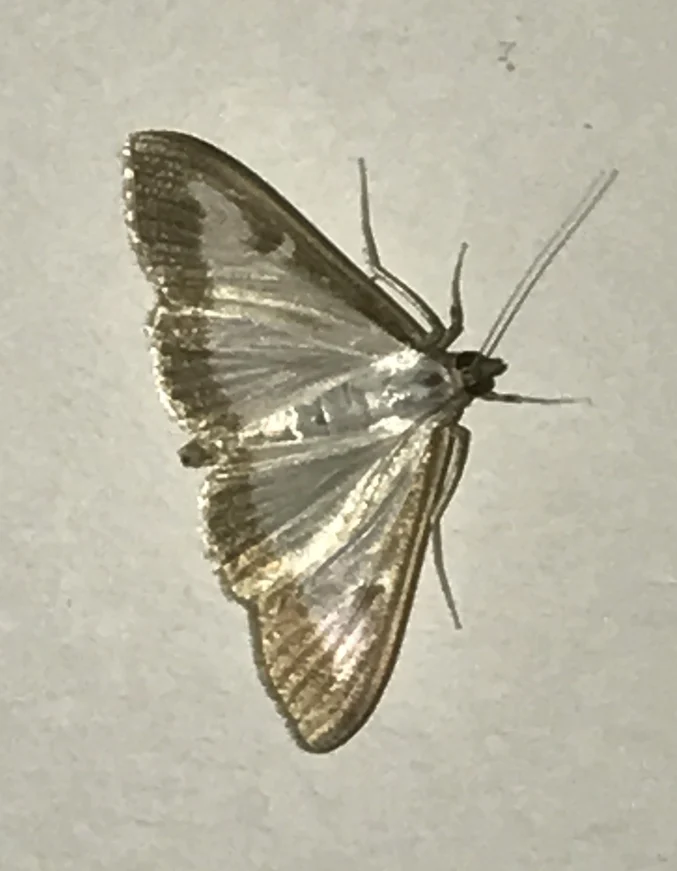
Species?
Cydalima perspectalis
